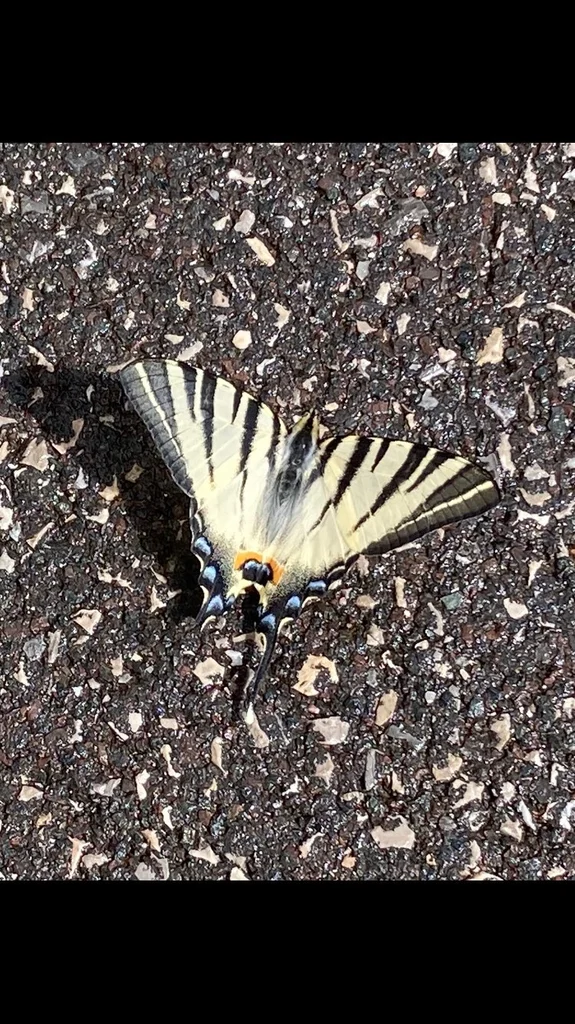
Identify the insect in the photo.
Iphiclides podalirius
